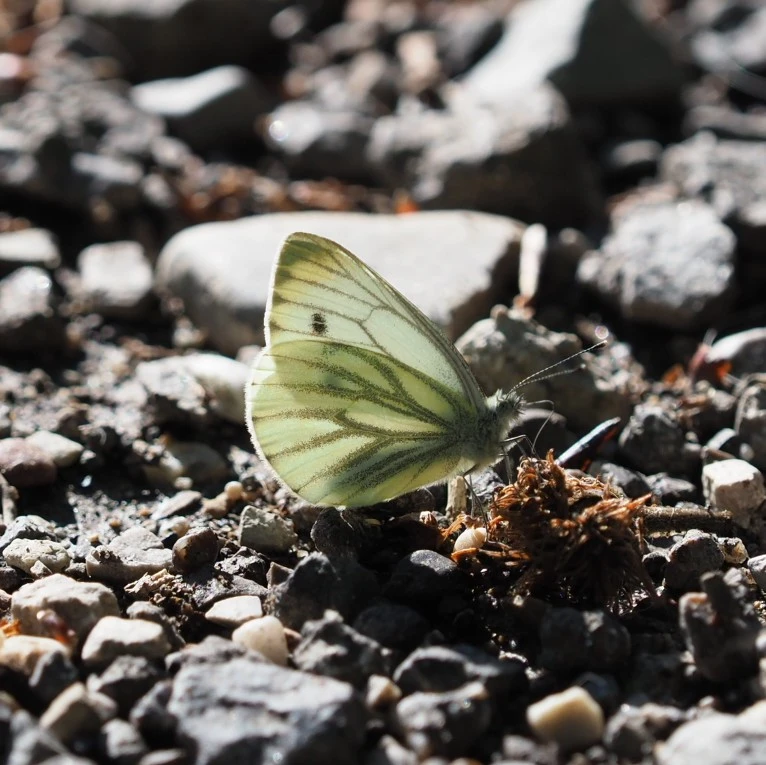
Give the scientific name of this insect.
Pieris napi
